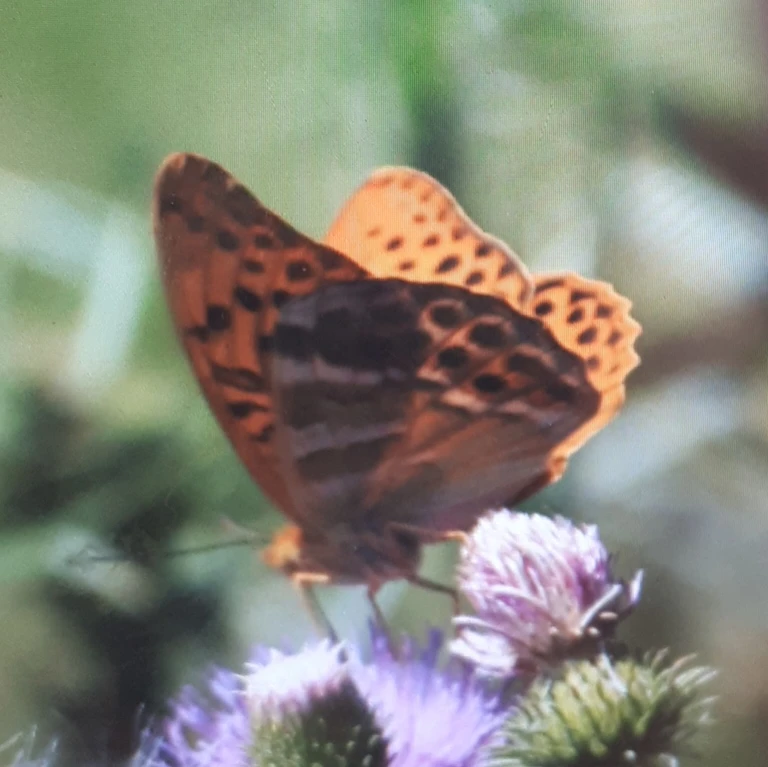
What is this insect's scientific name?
Argynnis paphia
